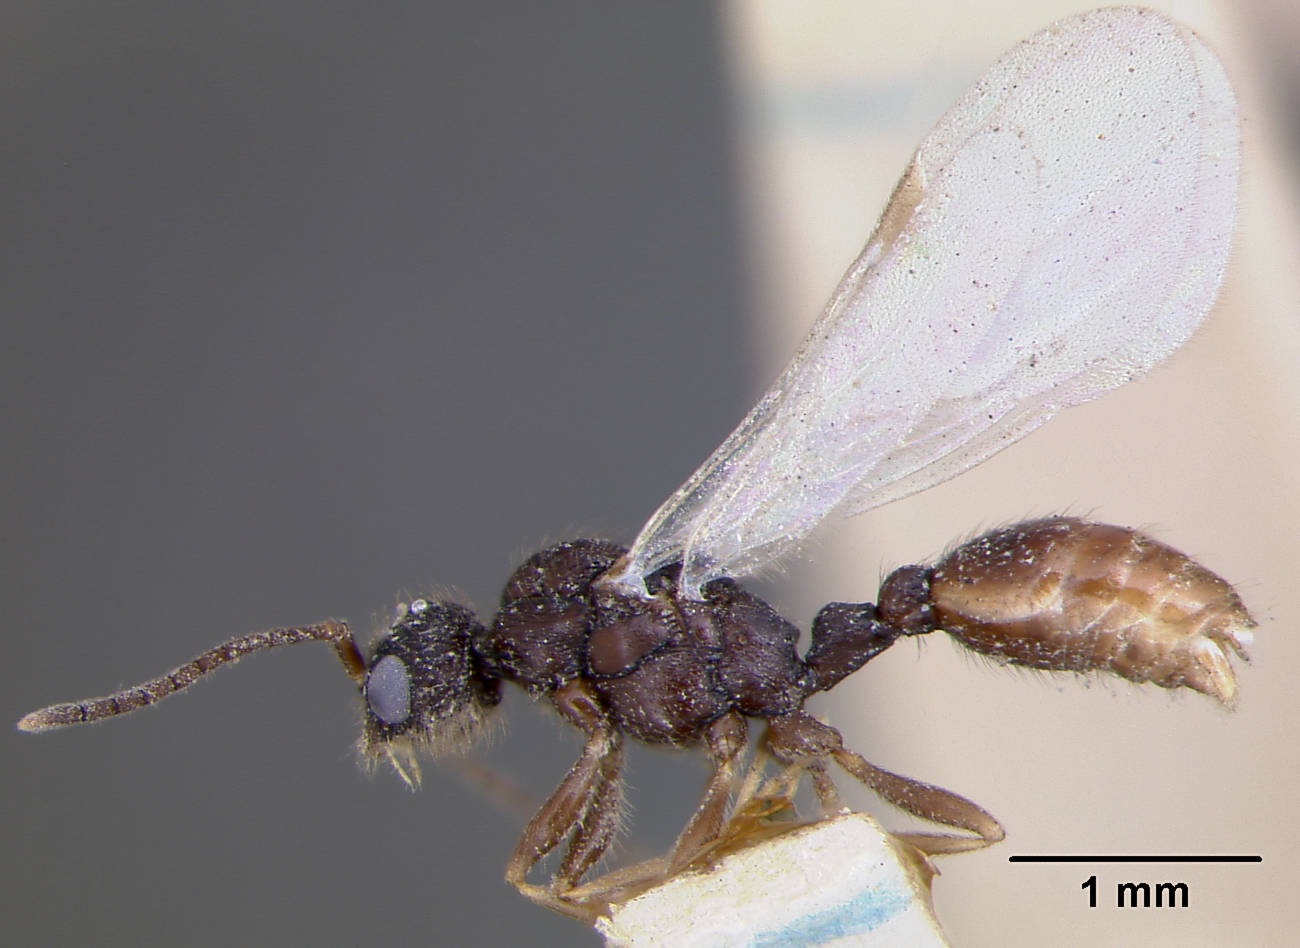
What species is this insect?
Leptothorax muscorum
